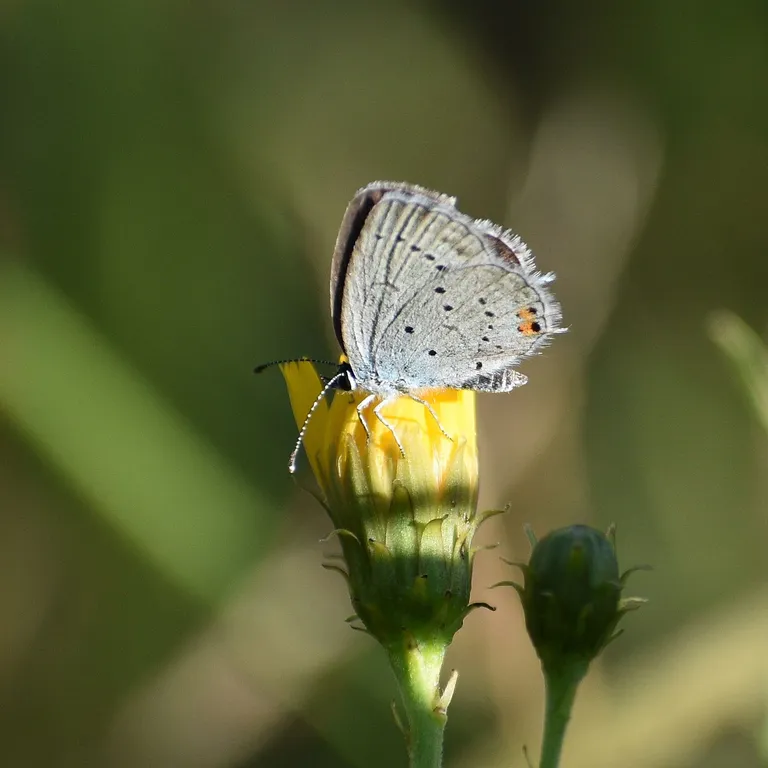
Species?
Cupido argiades (also Elkalyce argiades)
